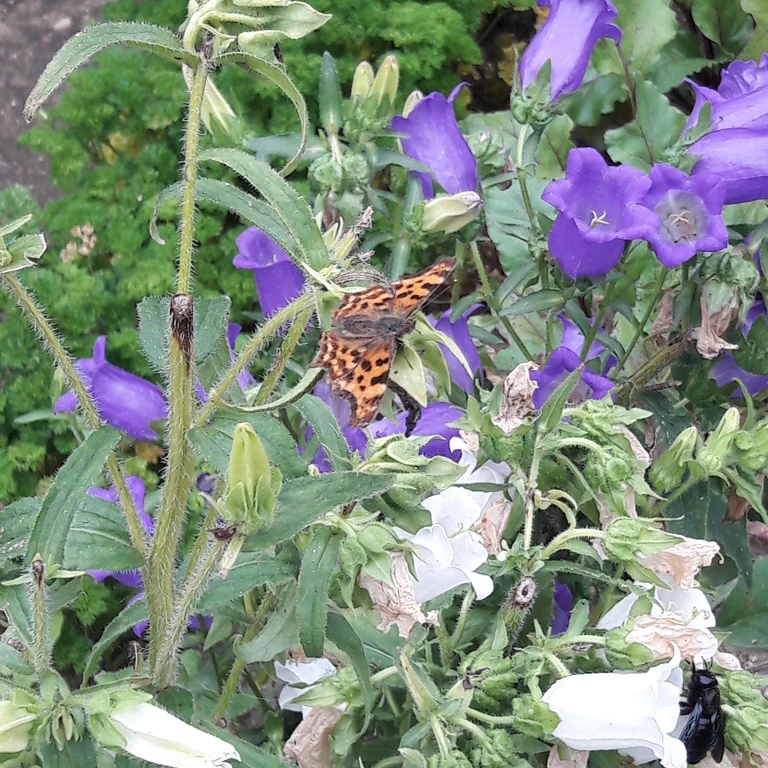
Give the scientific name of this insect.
Polygonia c-album
